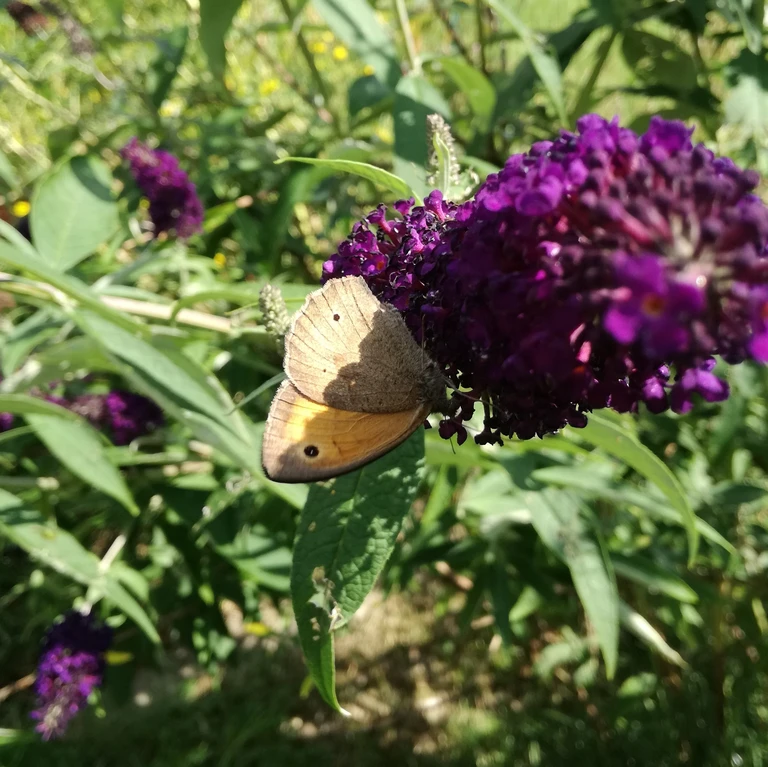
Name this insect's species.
Maniola jurtina
